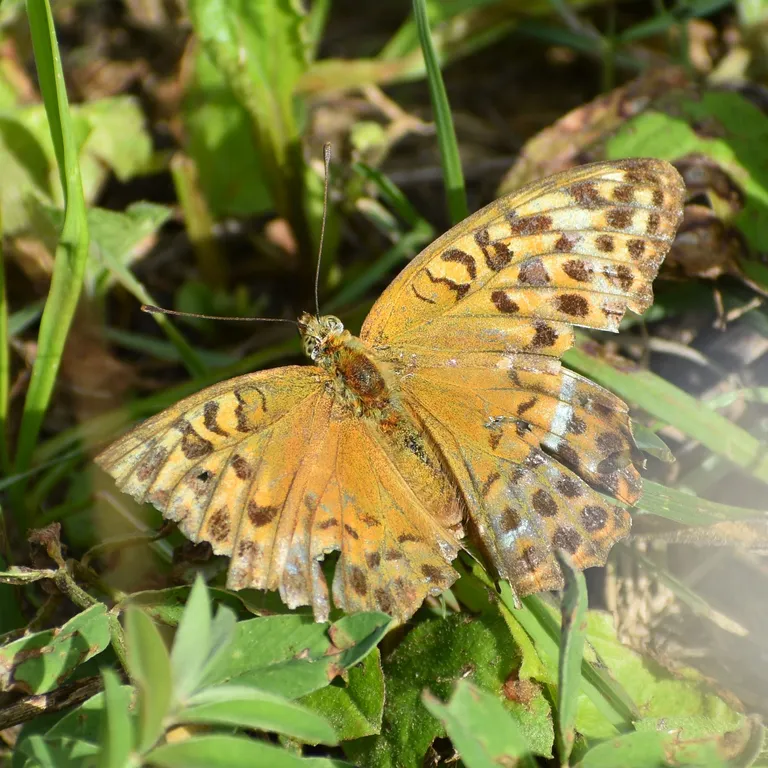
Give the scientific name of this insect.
Argynnis paphia
